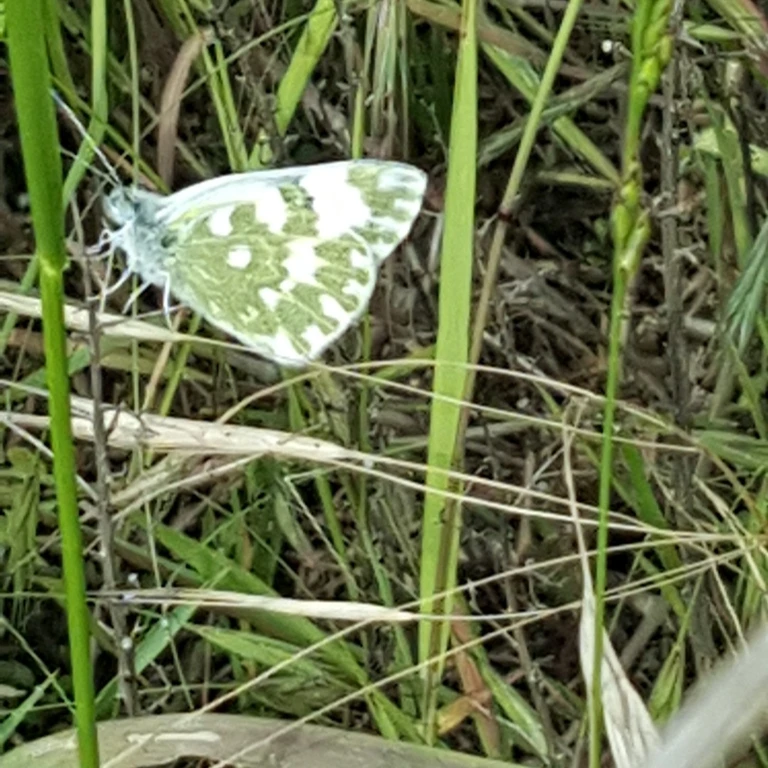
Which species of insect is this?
Pontia edusa
